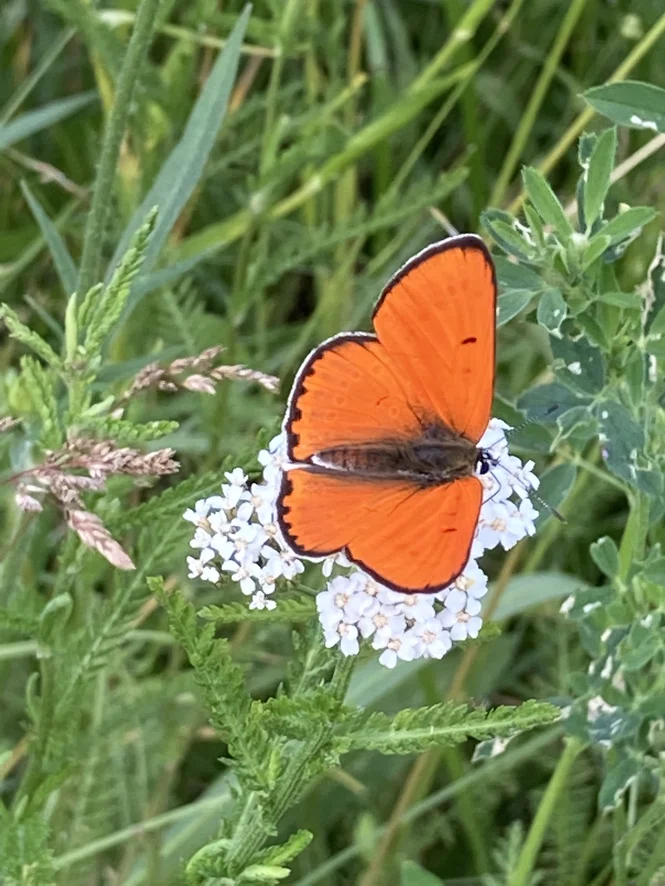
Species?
Lycaena dispar
